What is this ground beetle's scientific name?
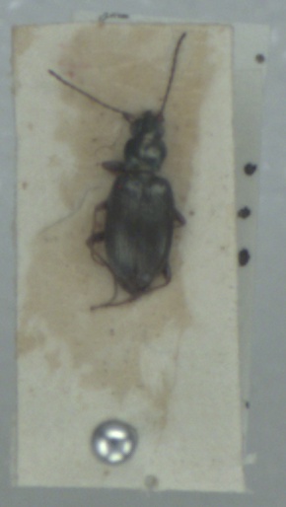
Bembidion atrocaeruleum
